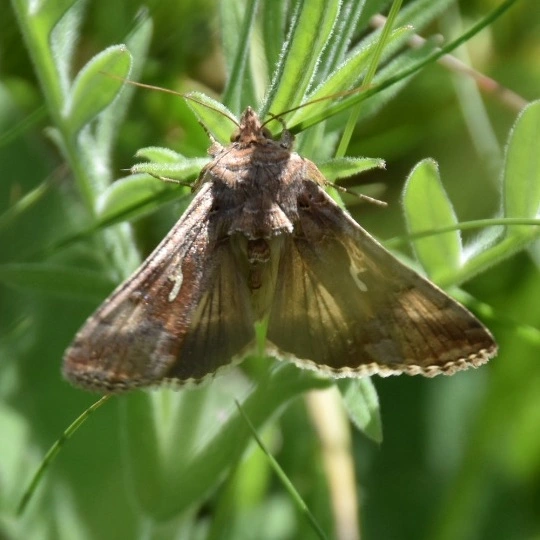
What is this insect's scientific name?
Autographa gamma
